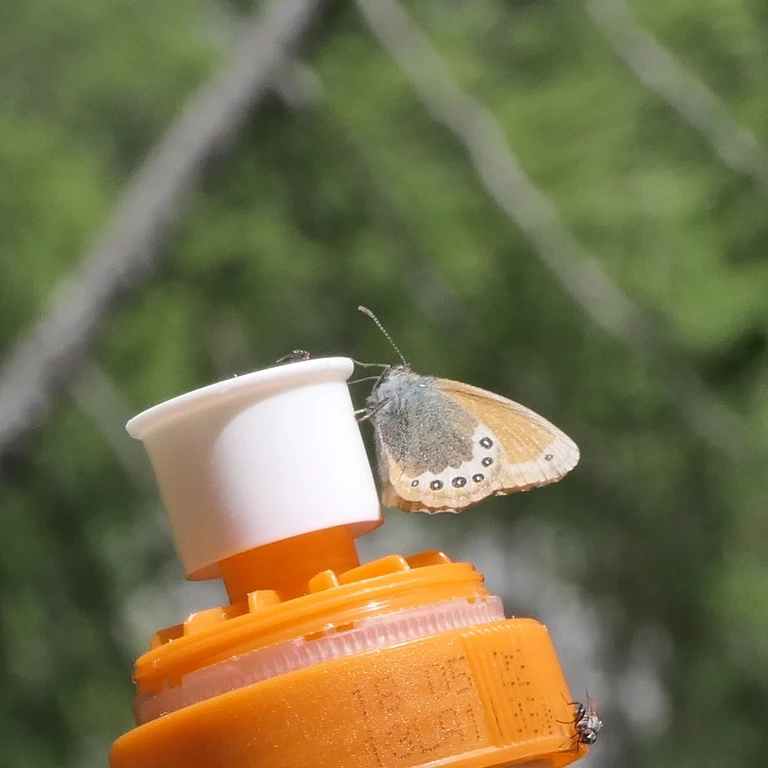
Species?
Coenonympha gardetta
